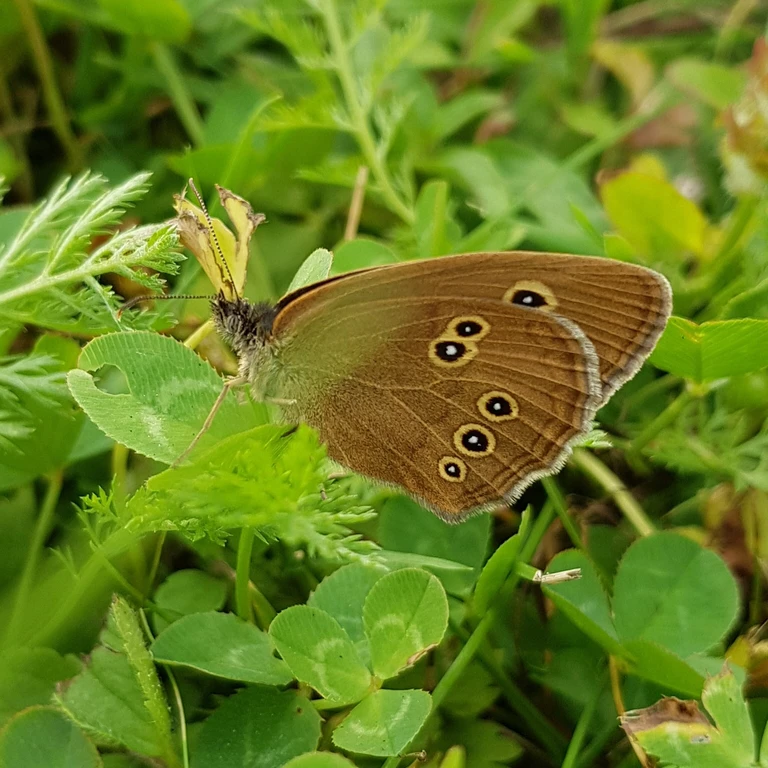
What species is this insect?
Aphantopus hyperantus
